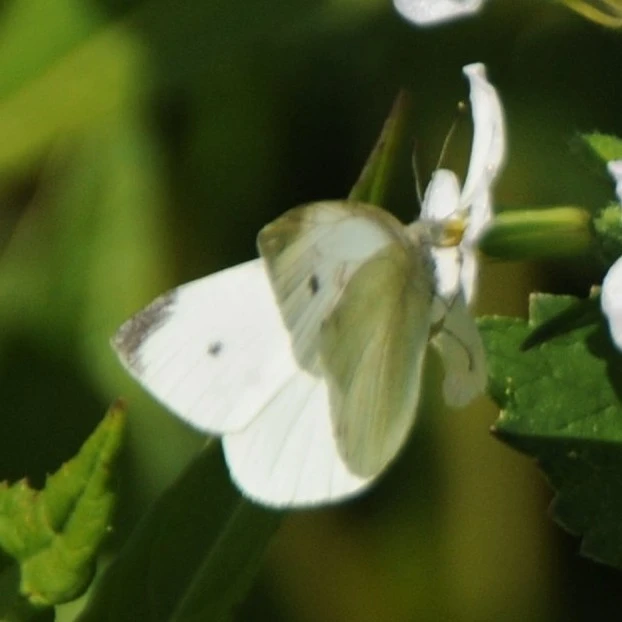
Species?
Pieris rapae
